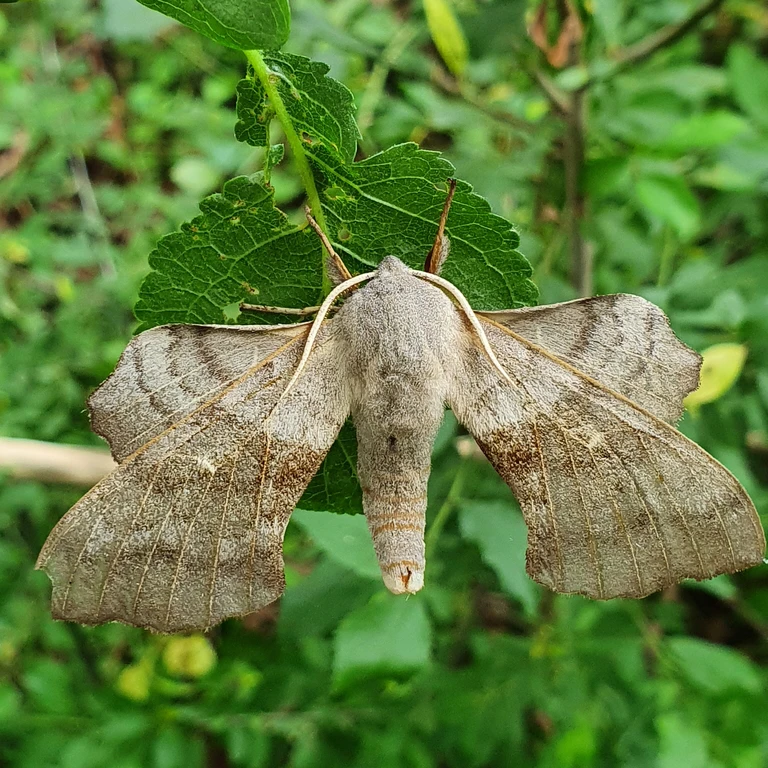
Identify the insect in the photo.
Laothoe populi
